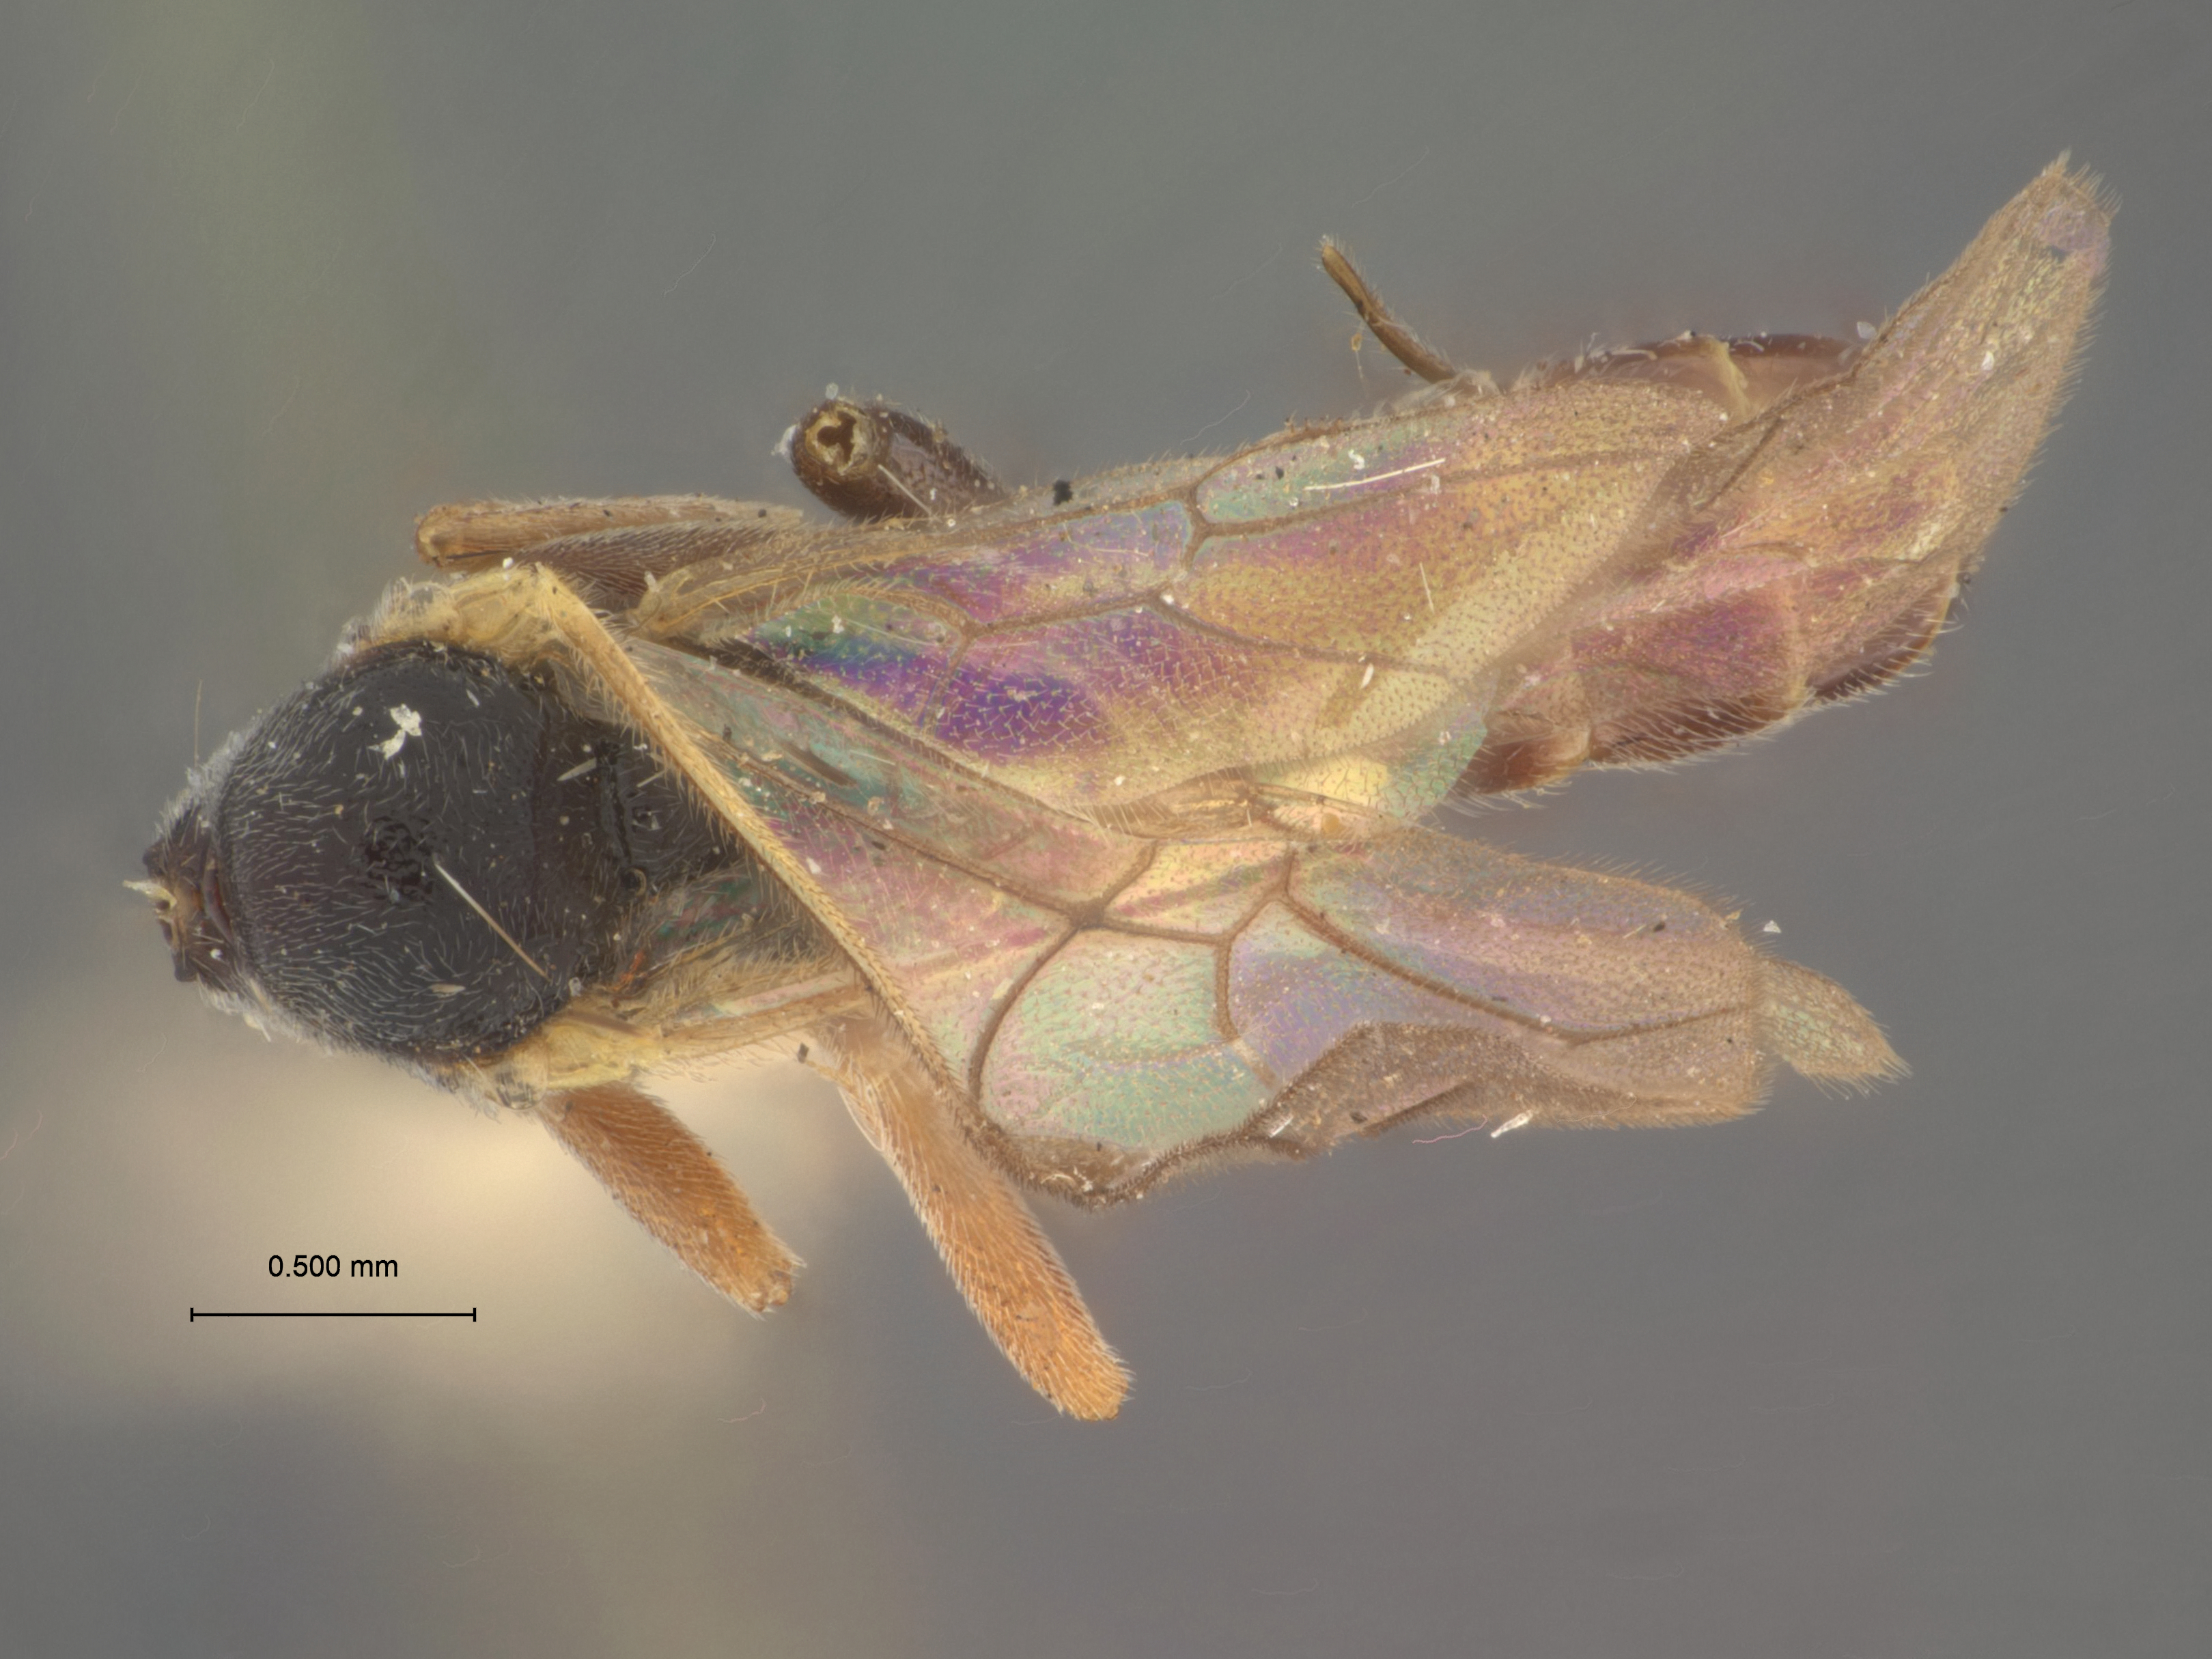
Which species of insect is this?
Orthopelma colordense
